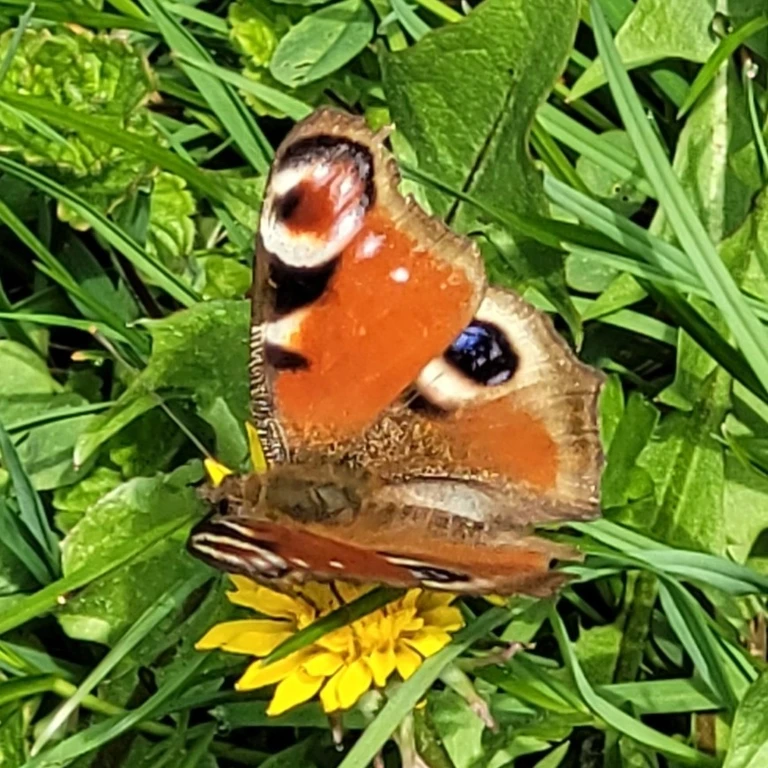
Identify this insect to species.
Aglais io
